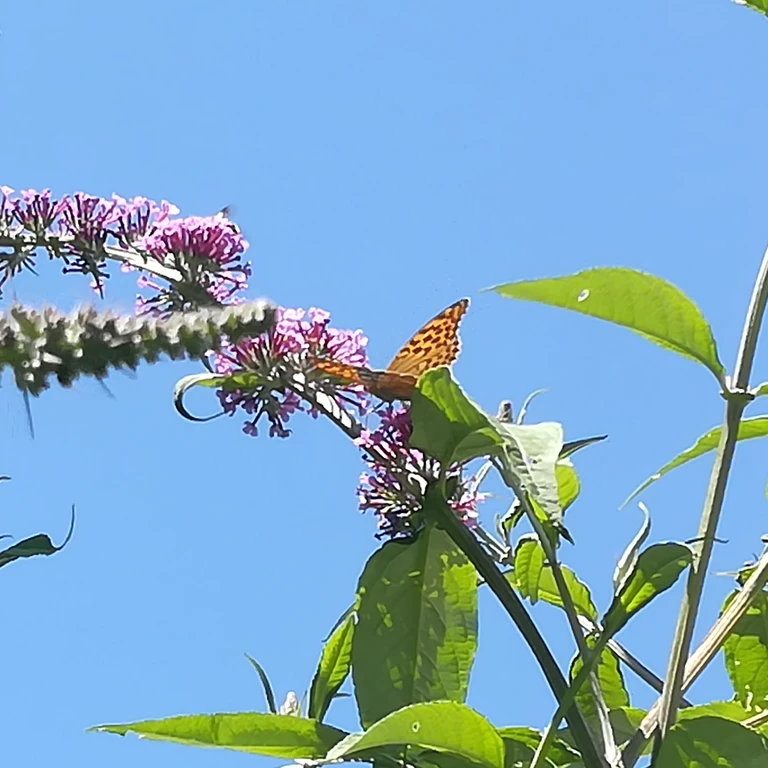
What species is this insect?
Argynnis paphia
